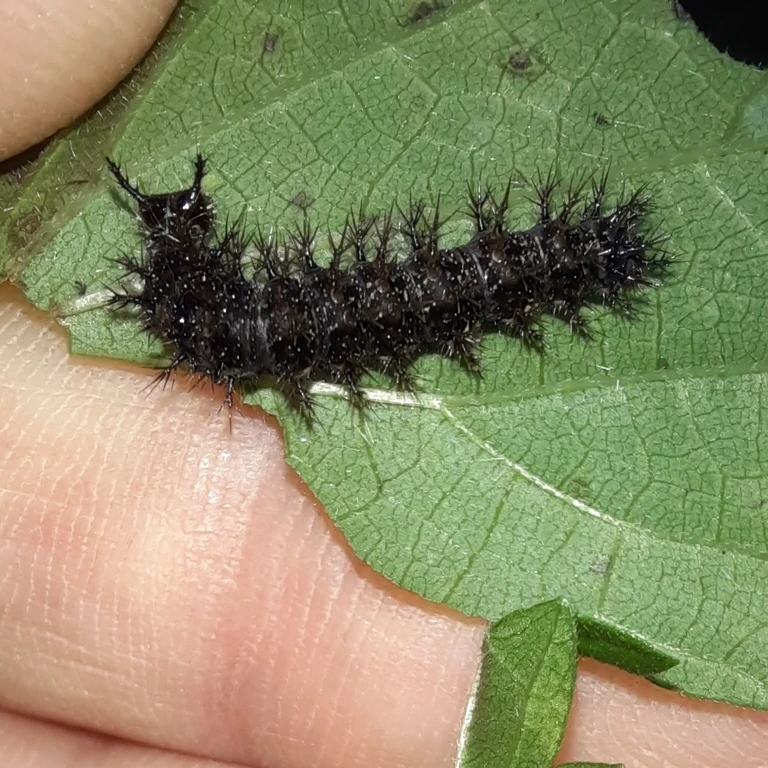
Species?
Araschnia levana
